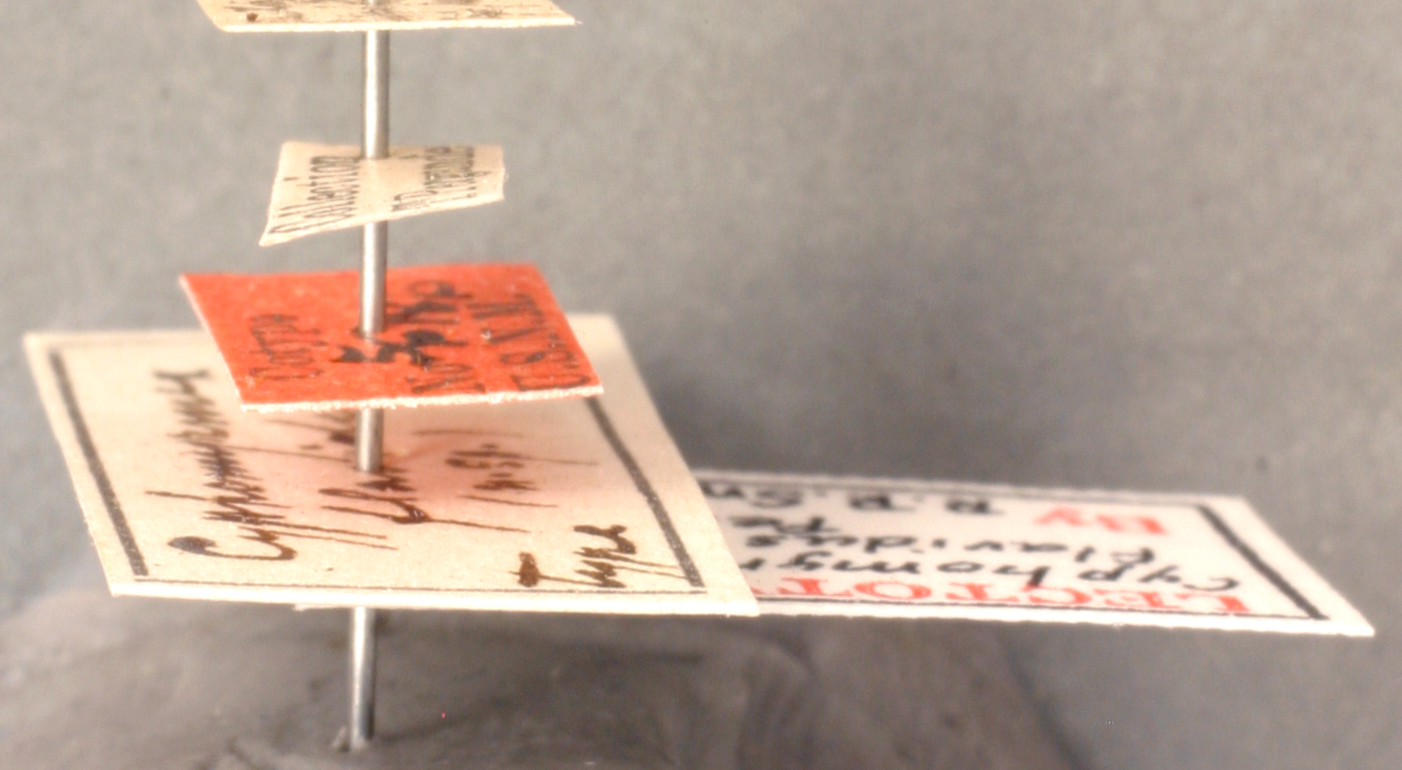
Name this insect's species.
Cyphomyrmex flavidus
